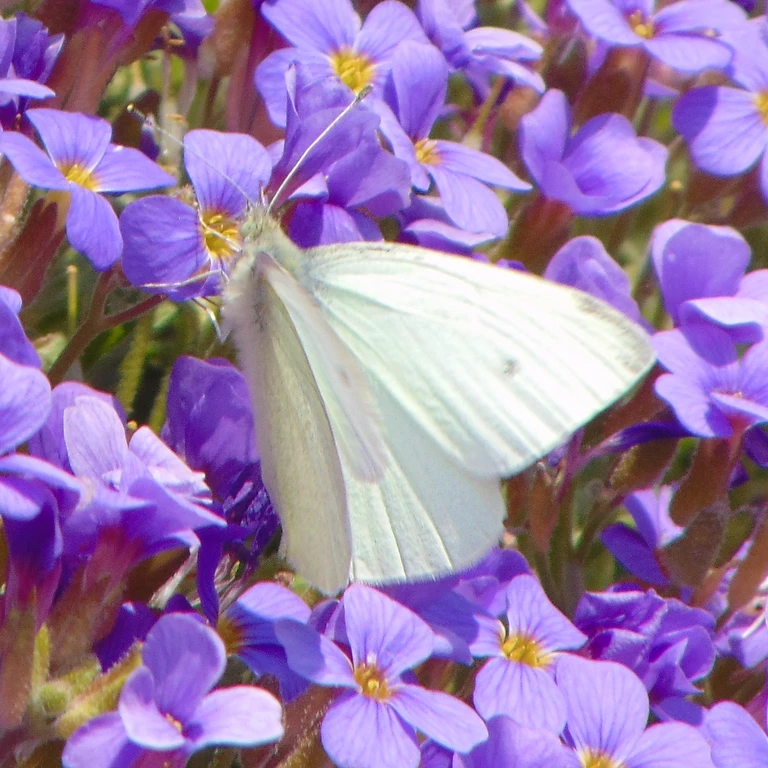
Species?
Pieris rapae
